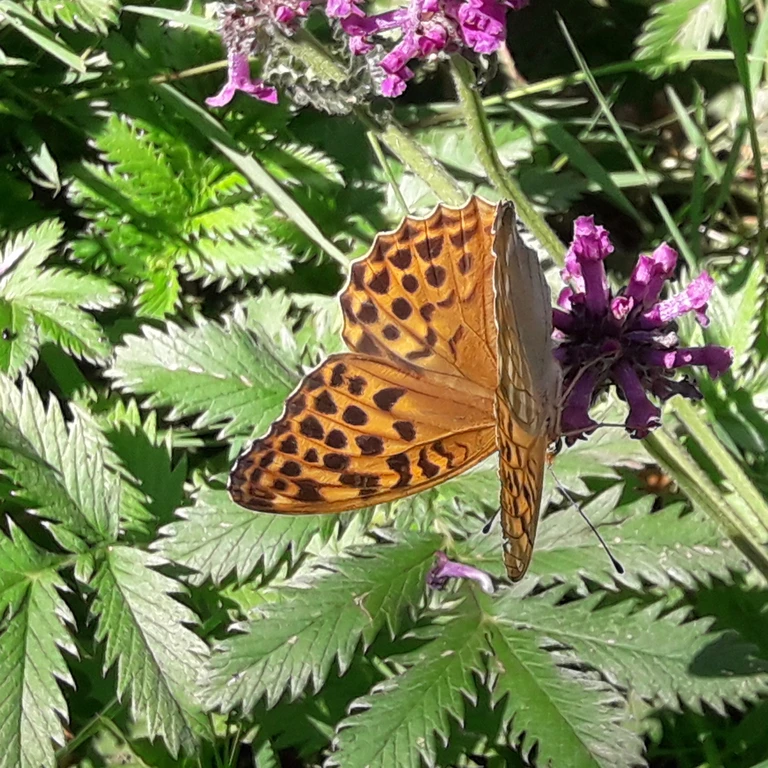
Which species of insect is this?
Argynnis paphia
